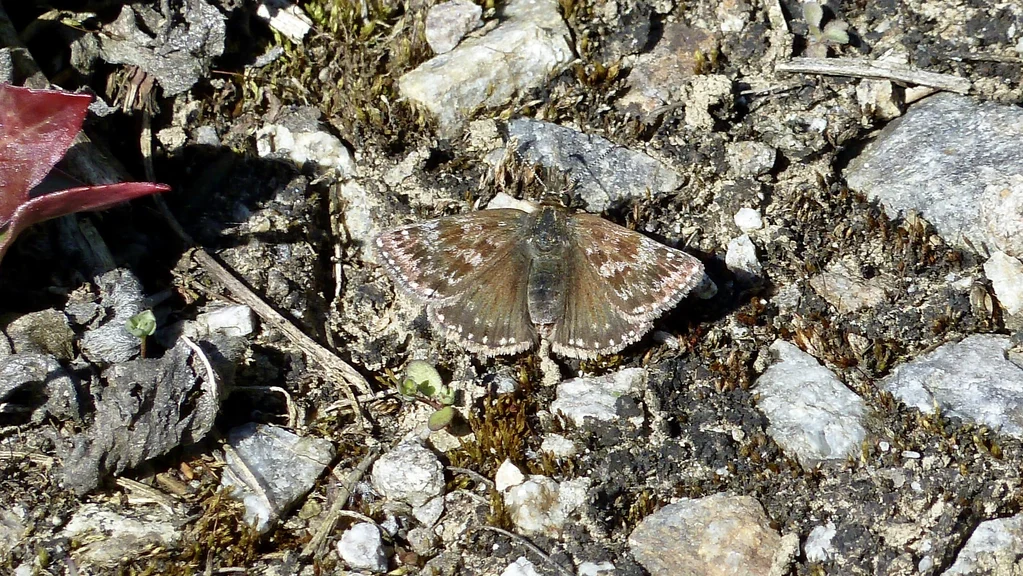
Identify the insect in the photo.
Erynnis tages
